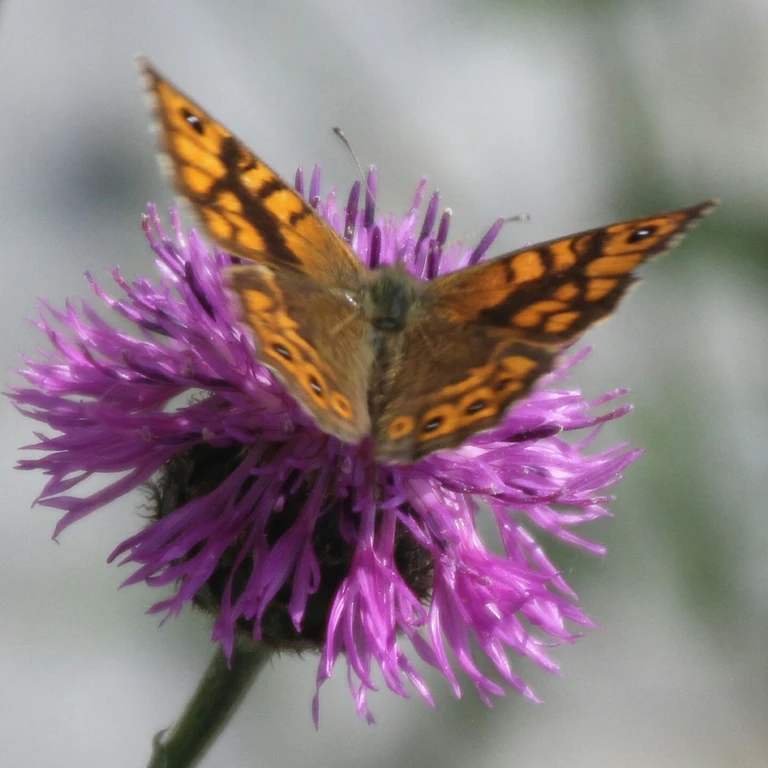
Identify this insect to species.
Lasiommata megera (also Pararge megera)
